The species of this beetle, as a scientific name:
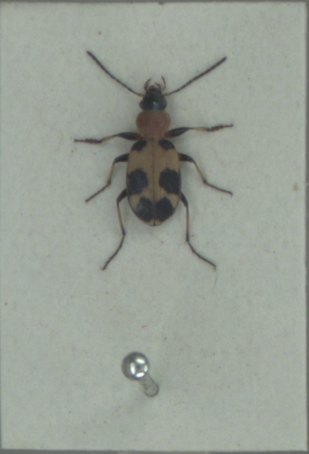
Callistus lunatus
